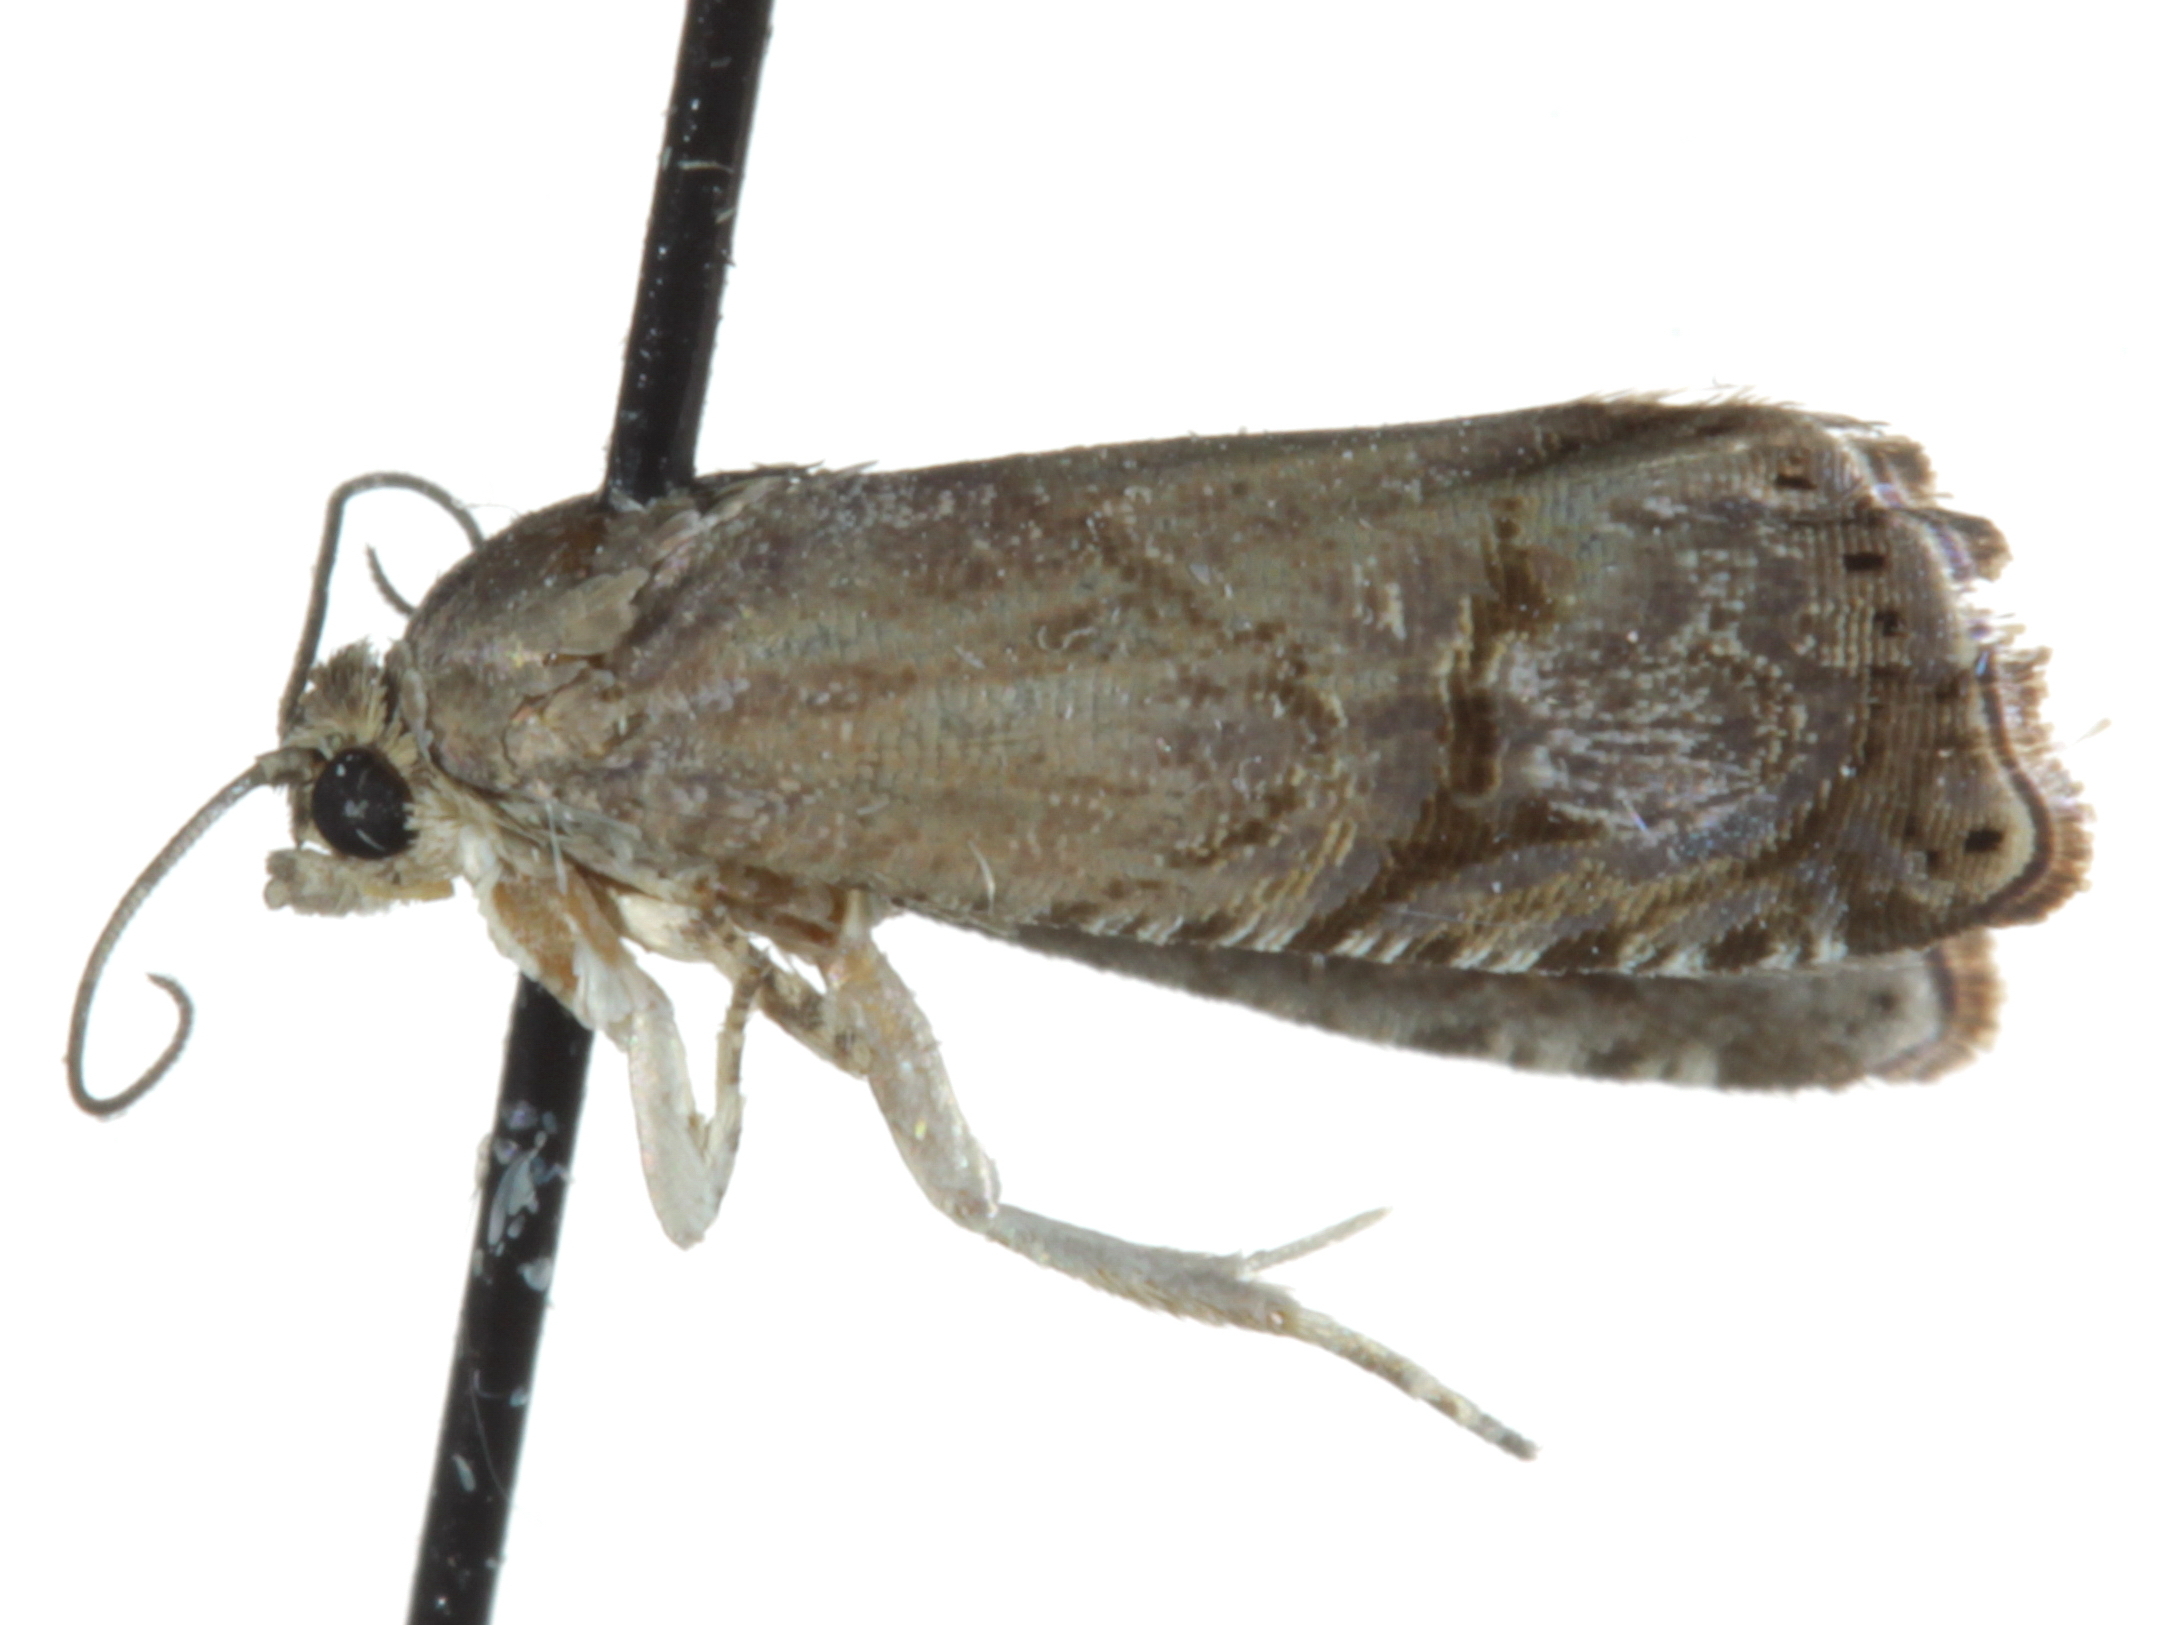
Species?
Ethelgoda texanana
